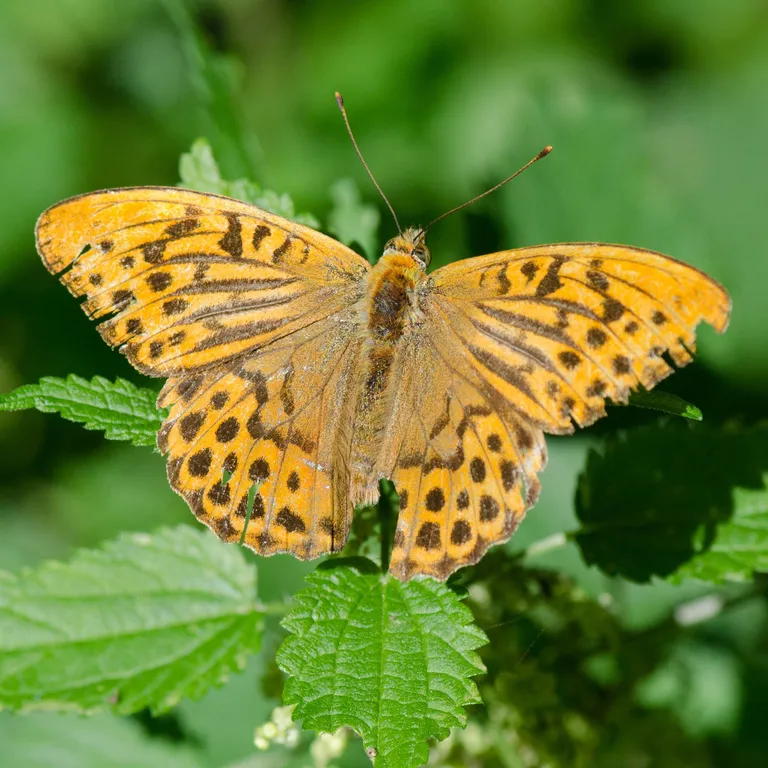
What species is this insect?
Argynnis paphia
